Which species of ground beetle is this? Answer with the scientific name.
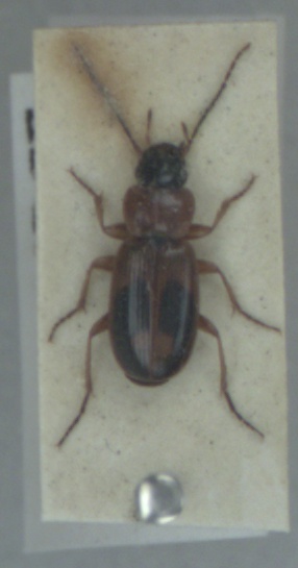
Badister bullatus
